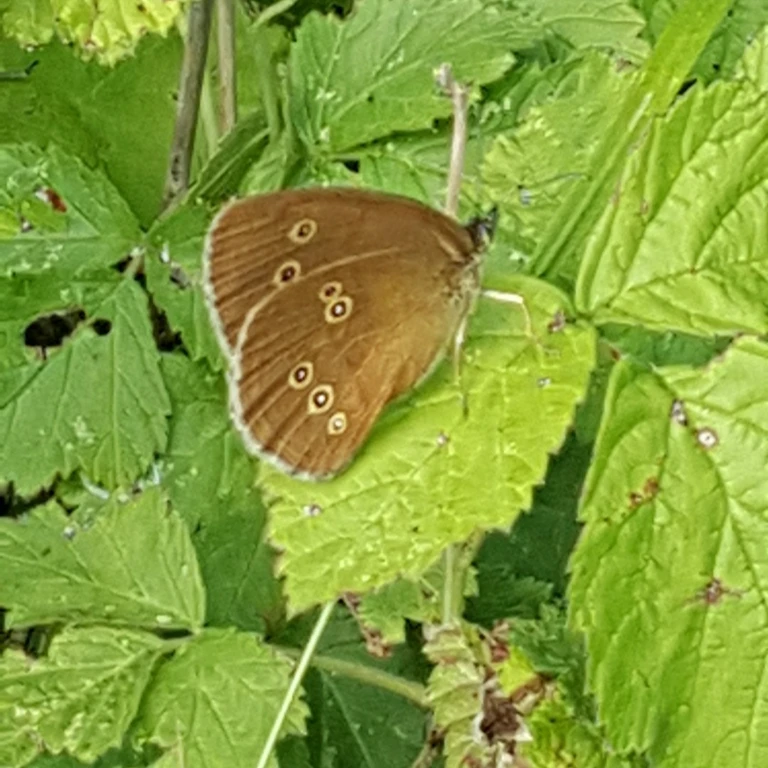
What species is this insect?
Aphantopus hyperantus
